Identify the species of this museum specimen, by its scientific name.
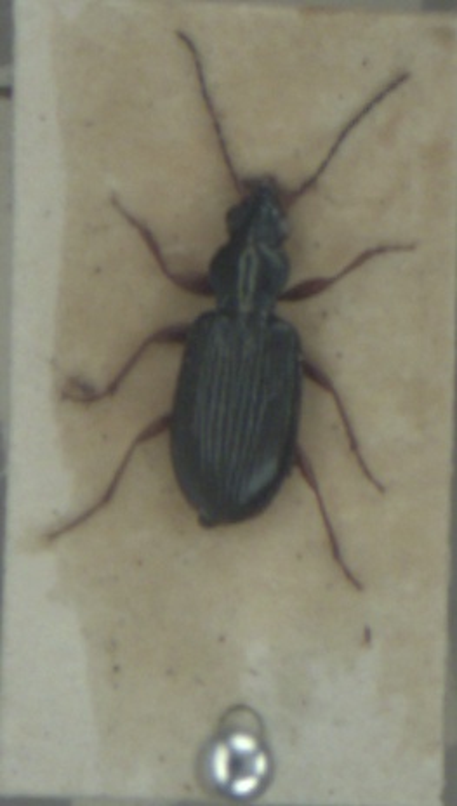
Bembidion decorum
